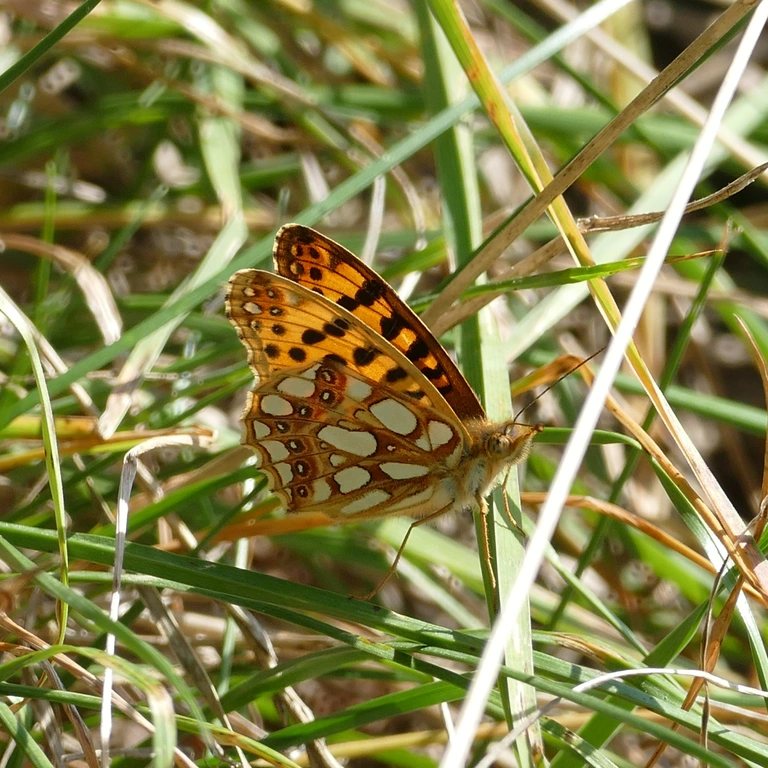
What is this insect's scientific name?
Issoria lathonia
